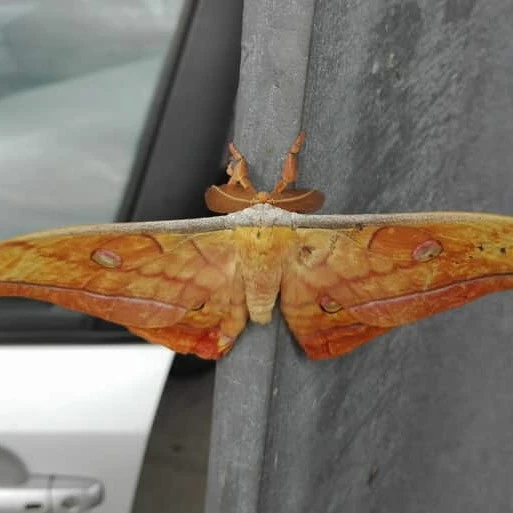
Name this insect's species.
Antheraea yamamai
